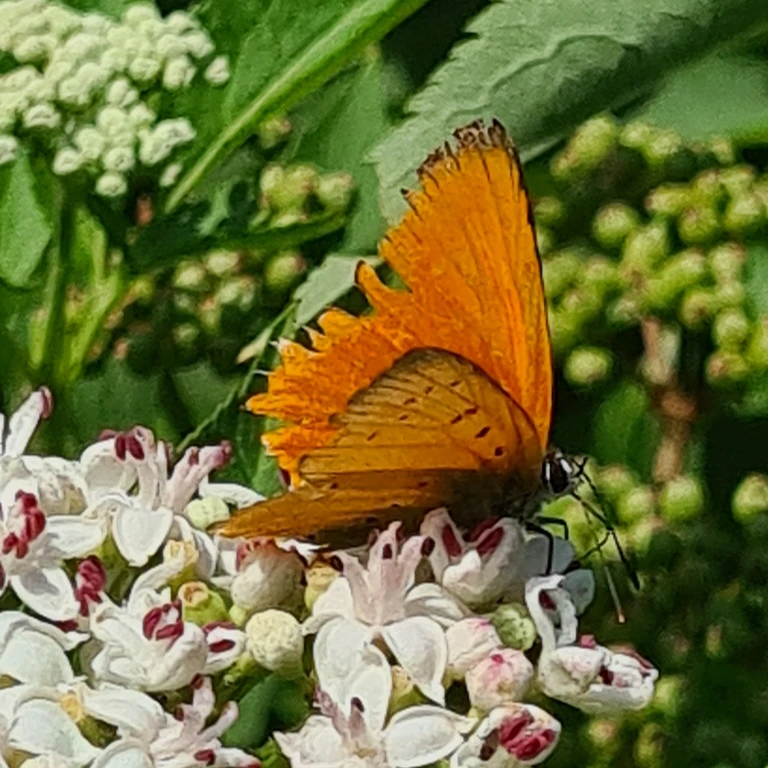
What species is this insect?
Lycaena virgaureae
